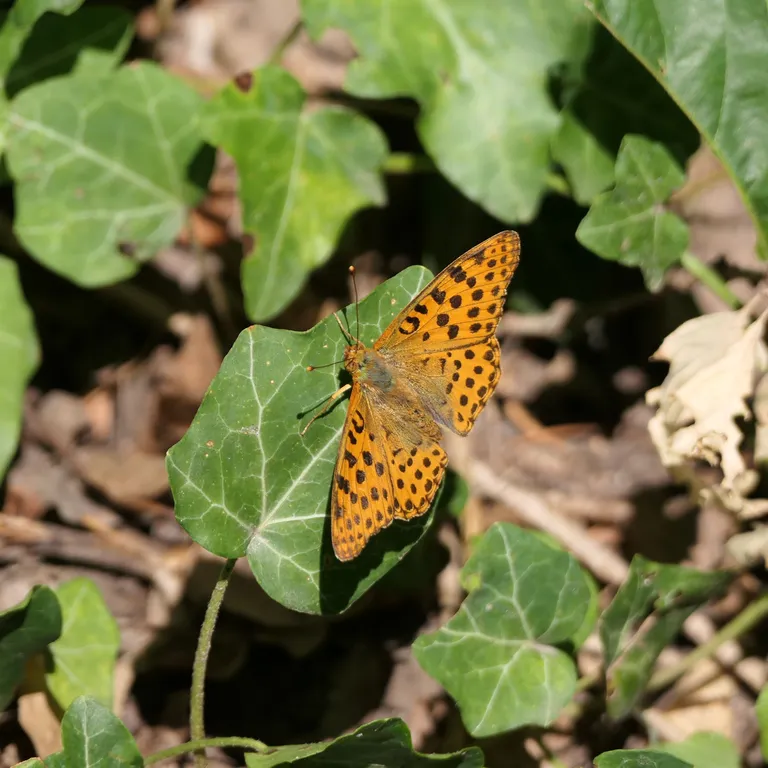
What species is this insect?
Argynnis paphia
